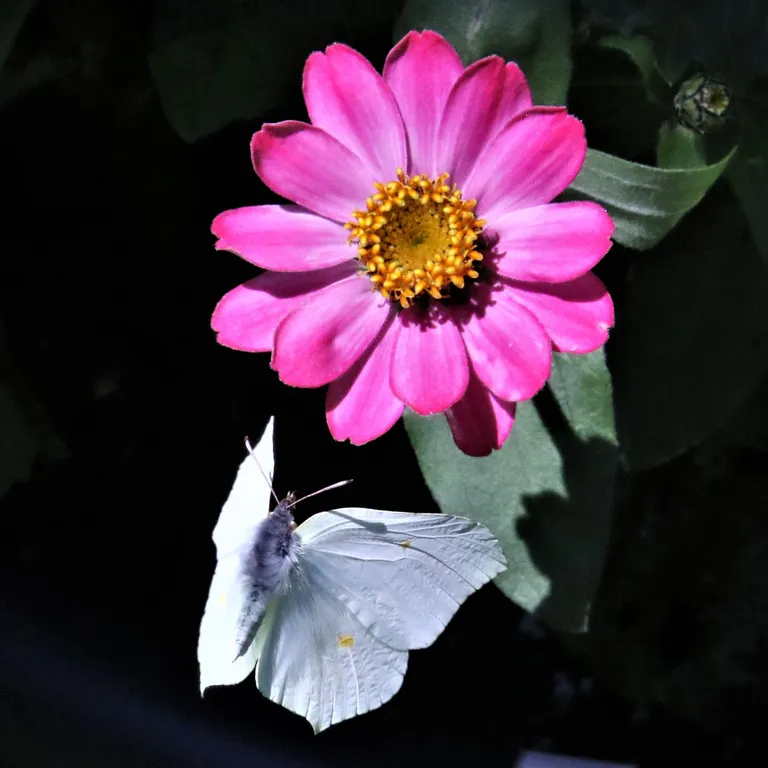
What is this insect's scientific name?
Gonepteryx rhamni
